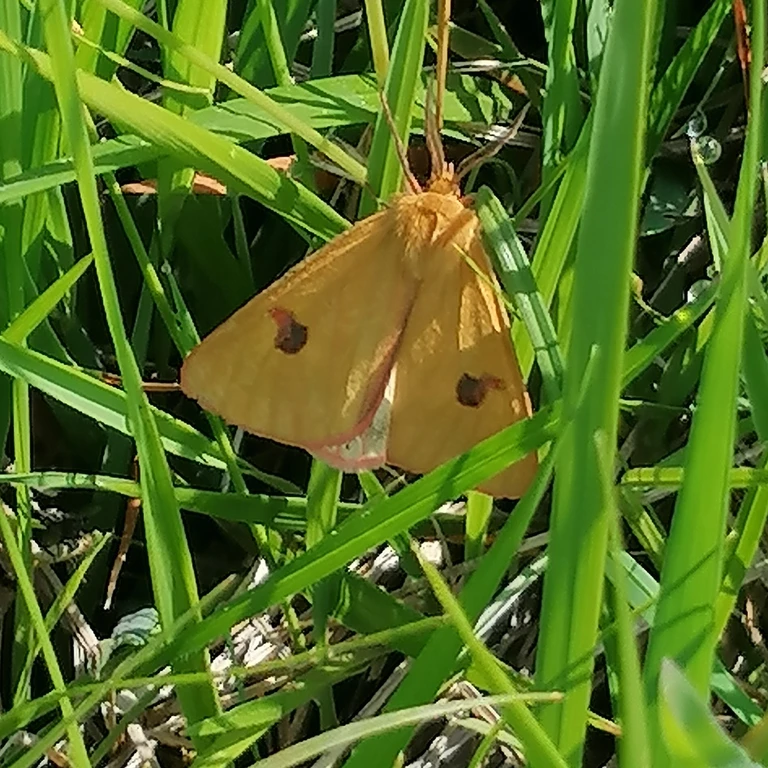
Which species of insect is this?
Diacrisia sannio
